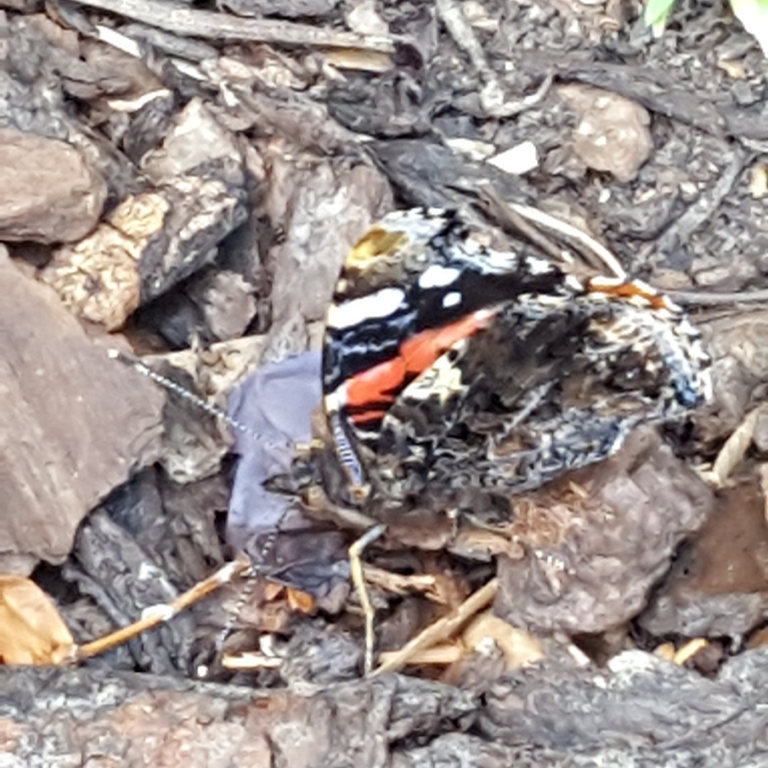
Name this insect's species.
Vanessa atalanta
